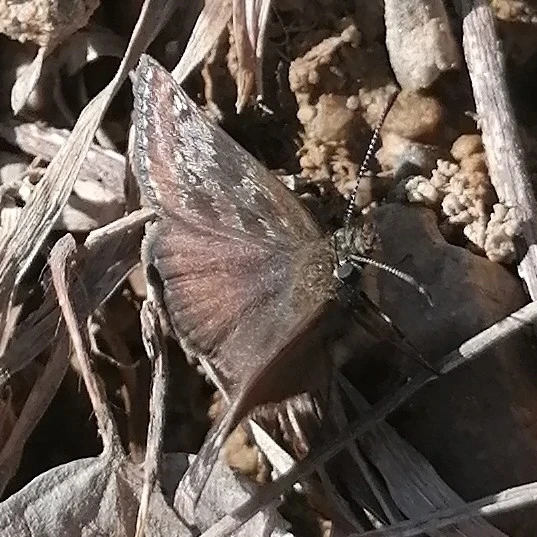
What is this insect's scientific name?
Erynnis tages
